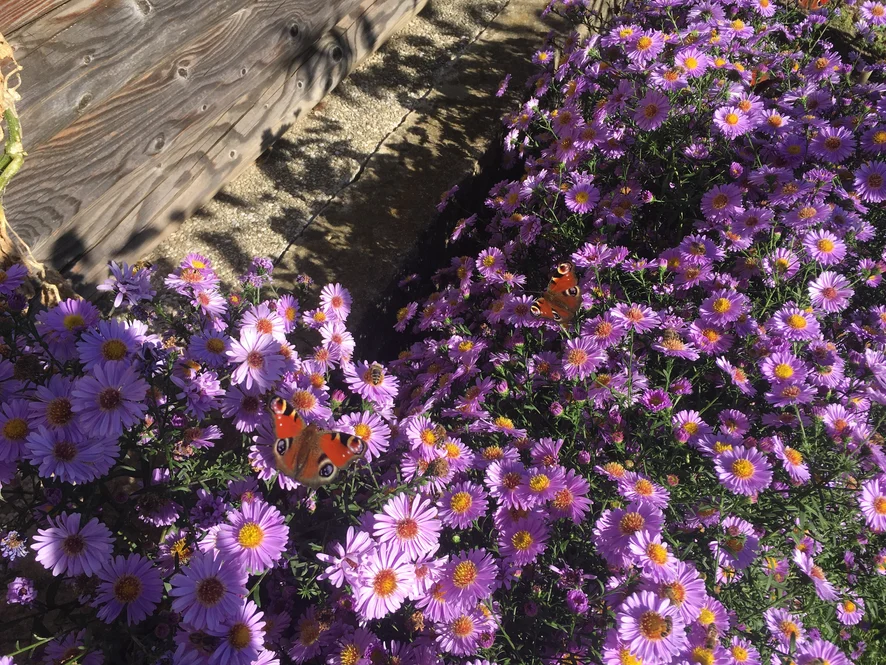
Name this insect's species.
Aglais io
